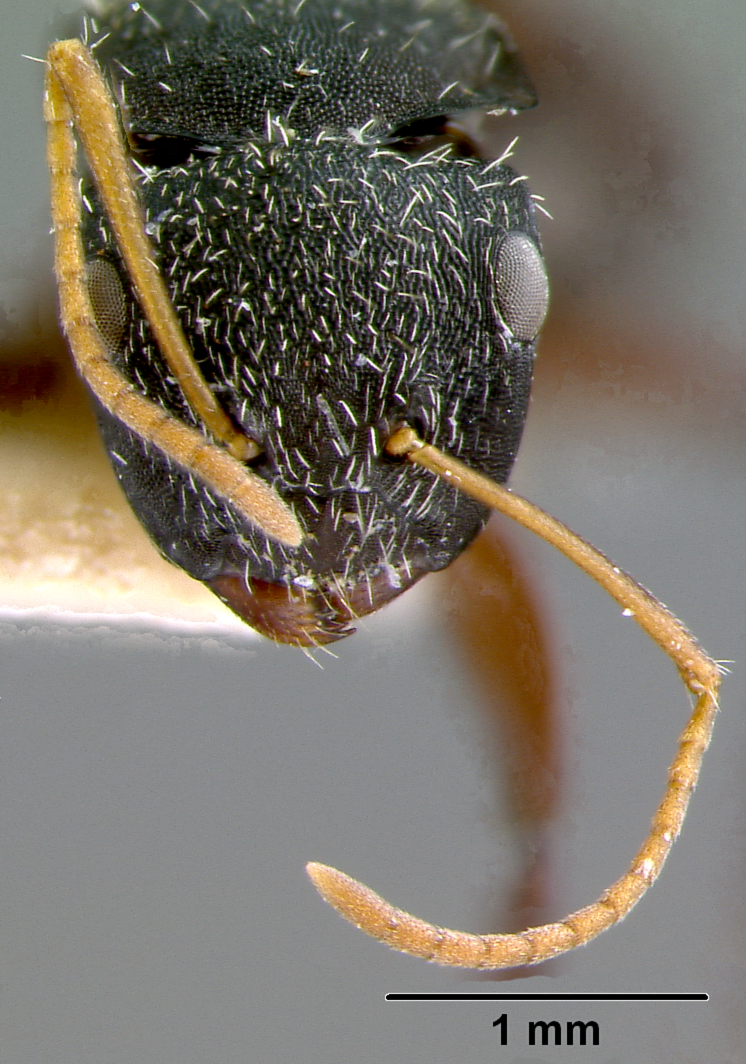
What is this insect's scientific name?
Camponotus christophei
